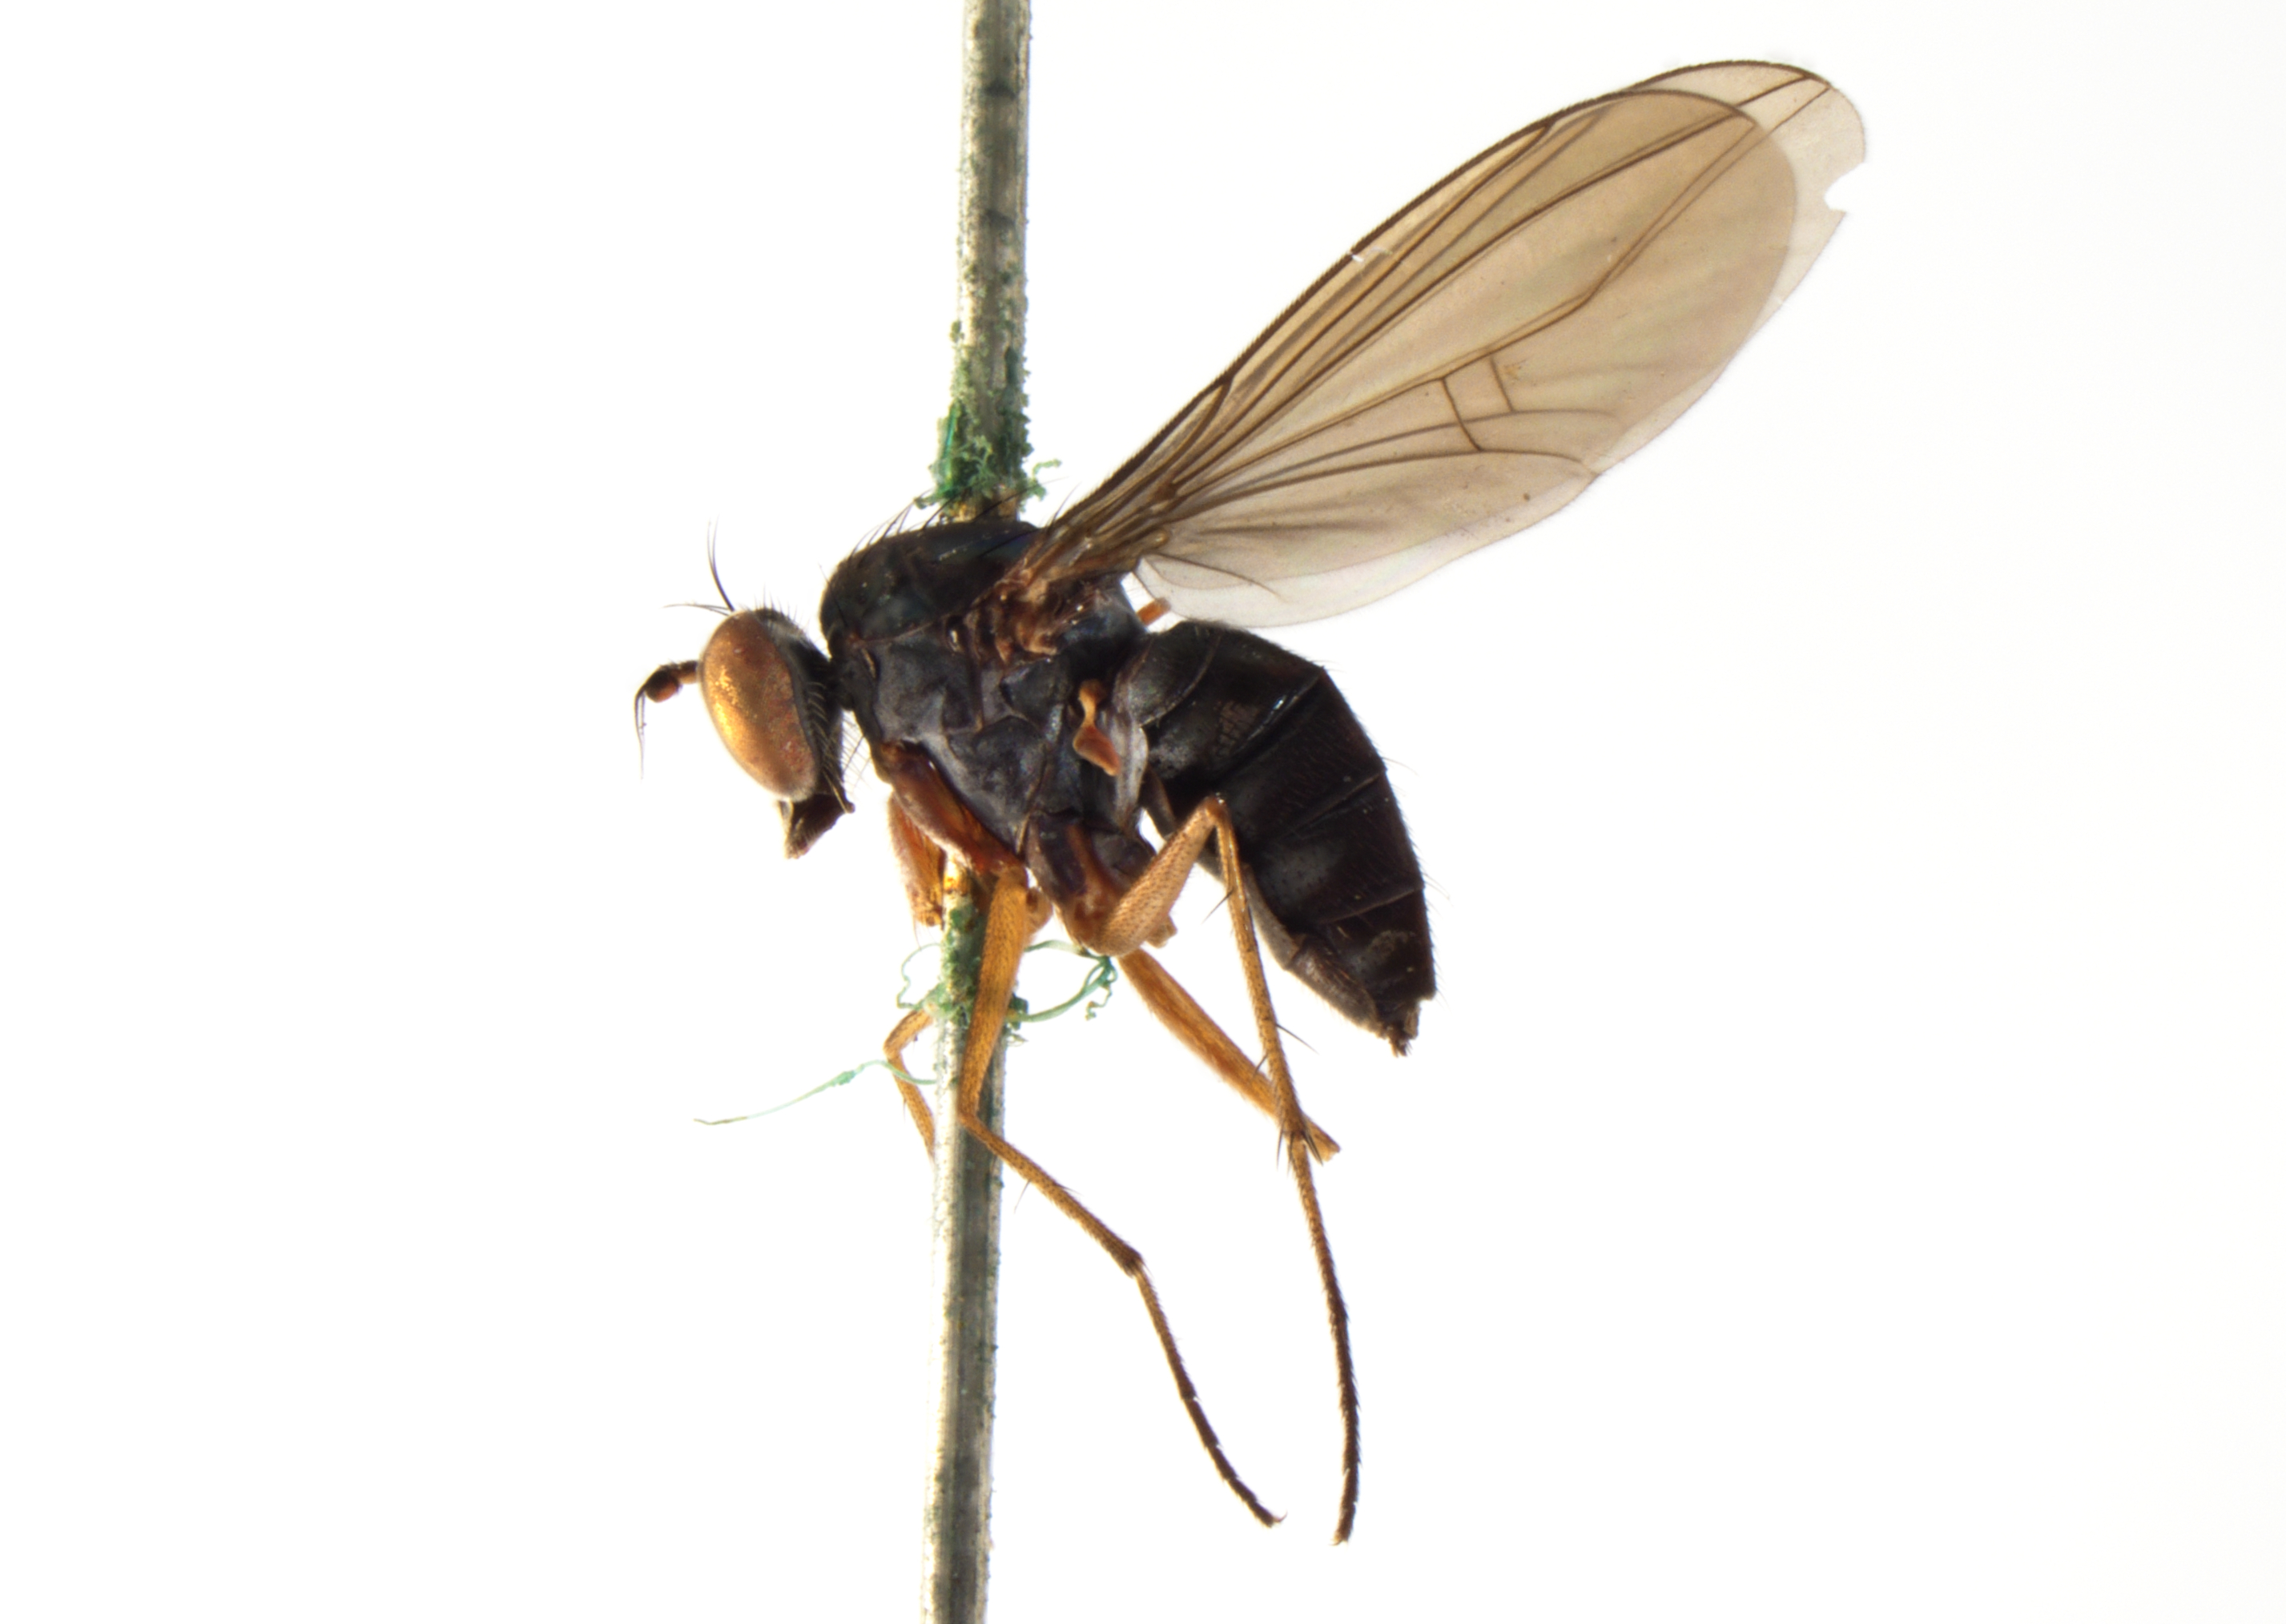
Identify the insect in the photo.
Polymedon nimius
